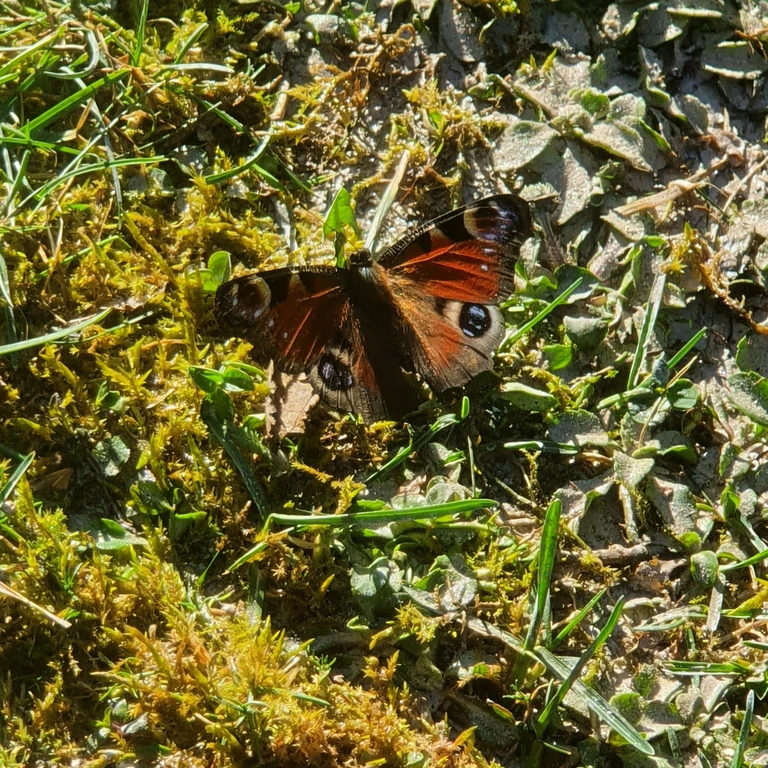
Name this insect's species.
Aglais io
